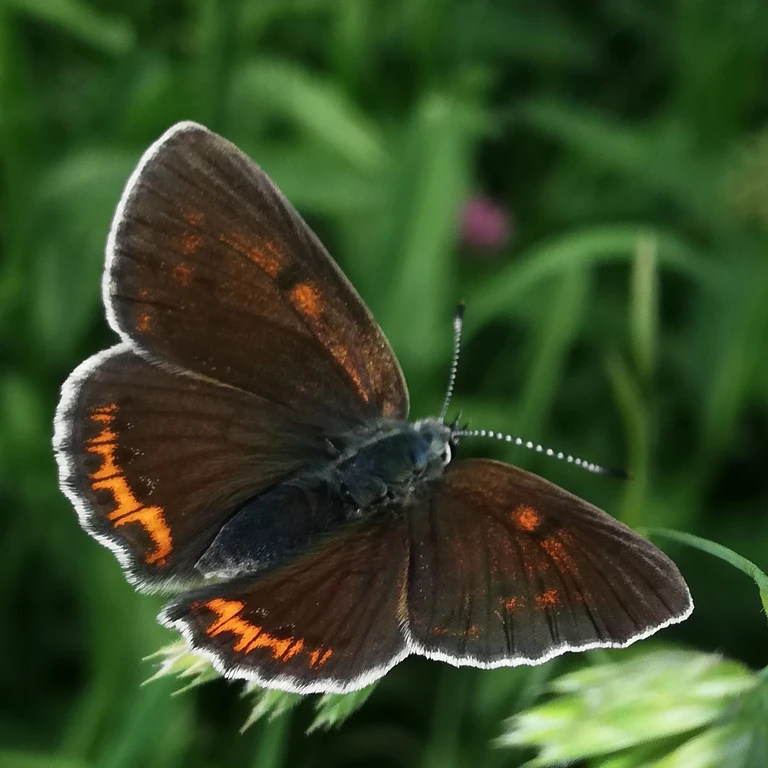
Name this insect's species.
Lycaena hippothoe (also Palaeochrysophanus hippothoe)
